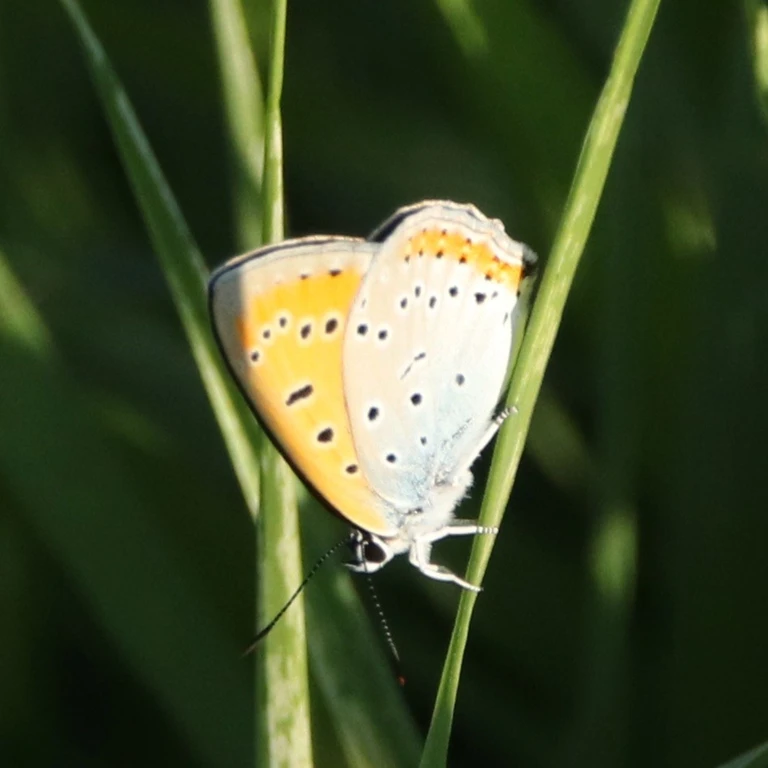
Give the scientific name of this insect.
Lycaena dispar
